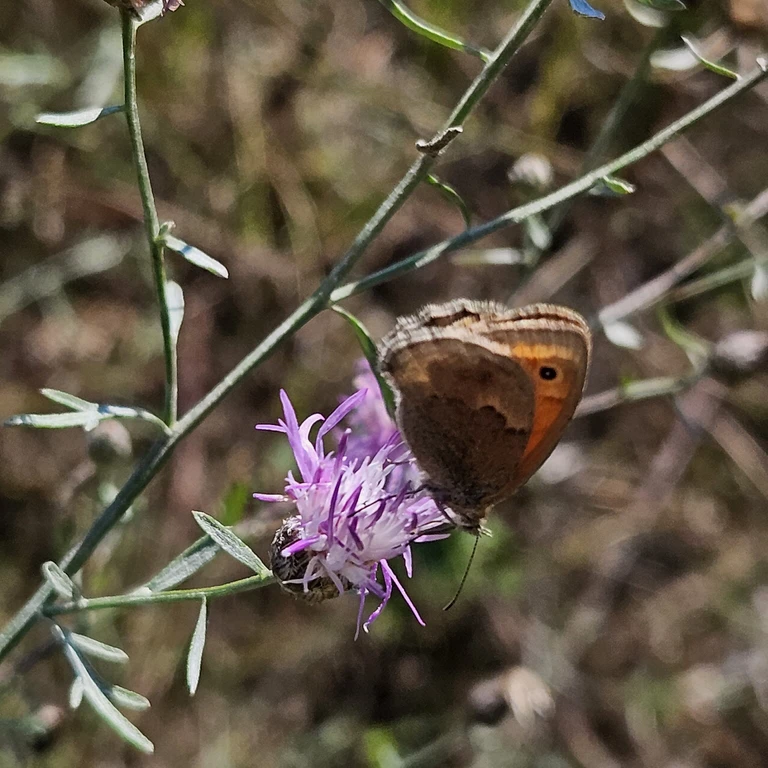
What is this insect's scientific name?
Coenonympha pamphilus
